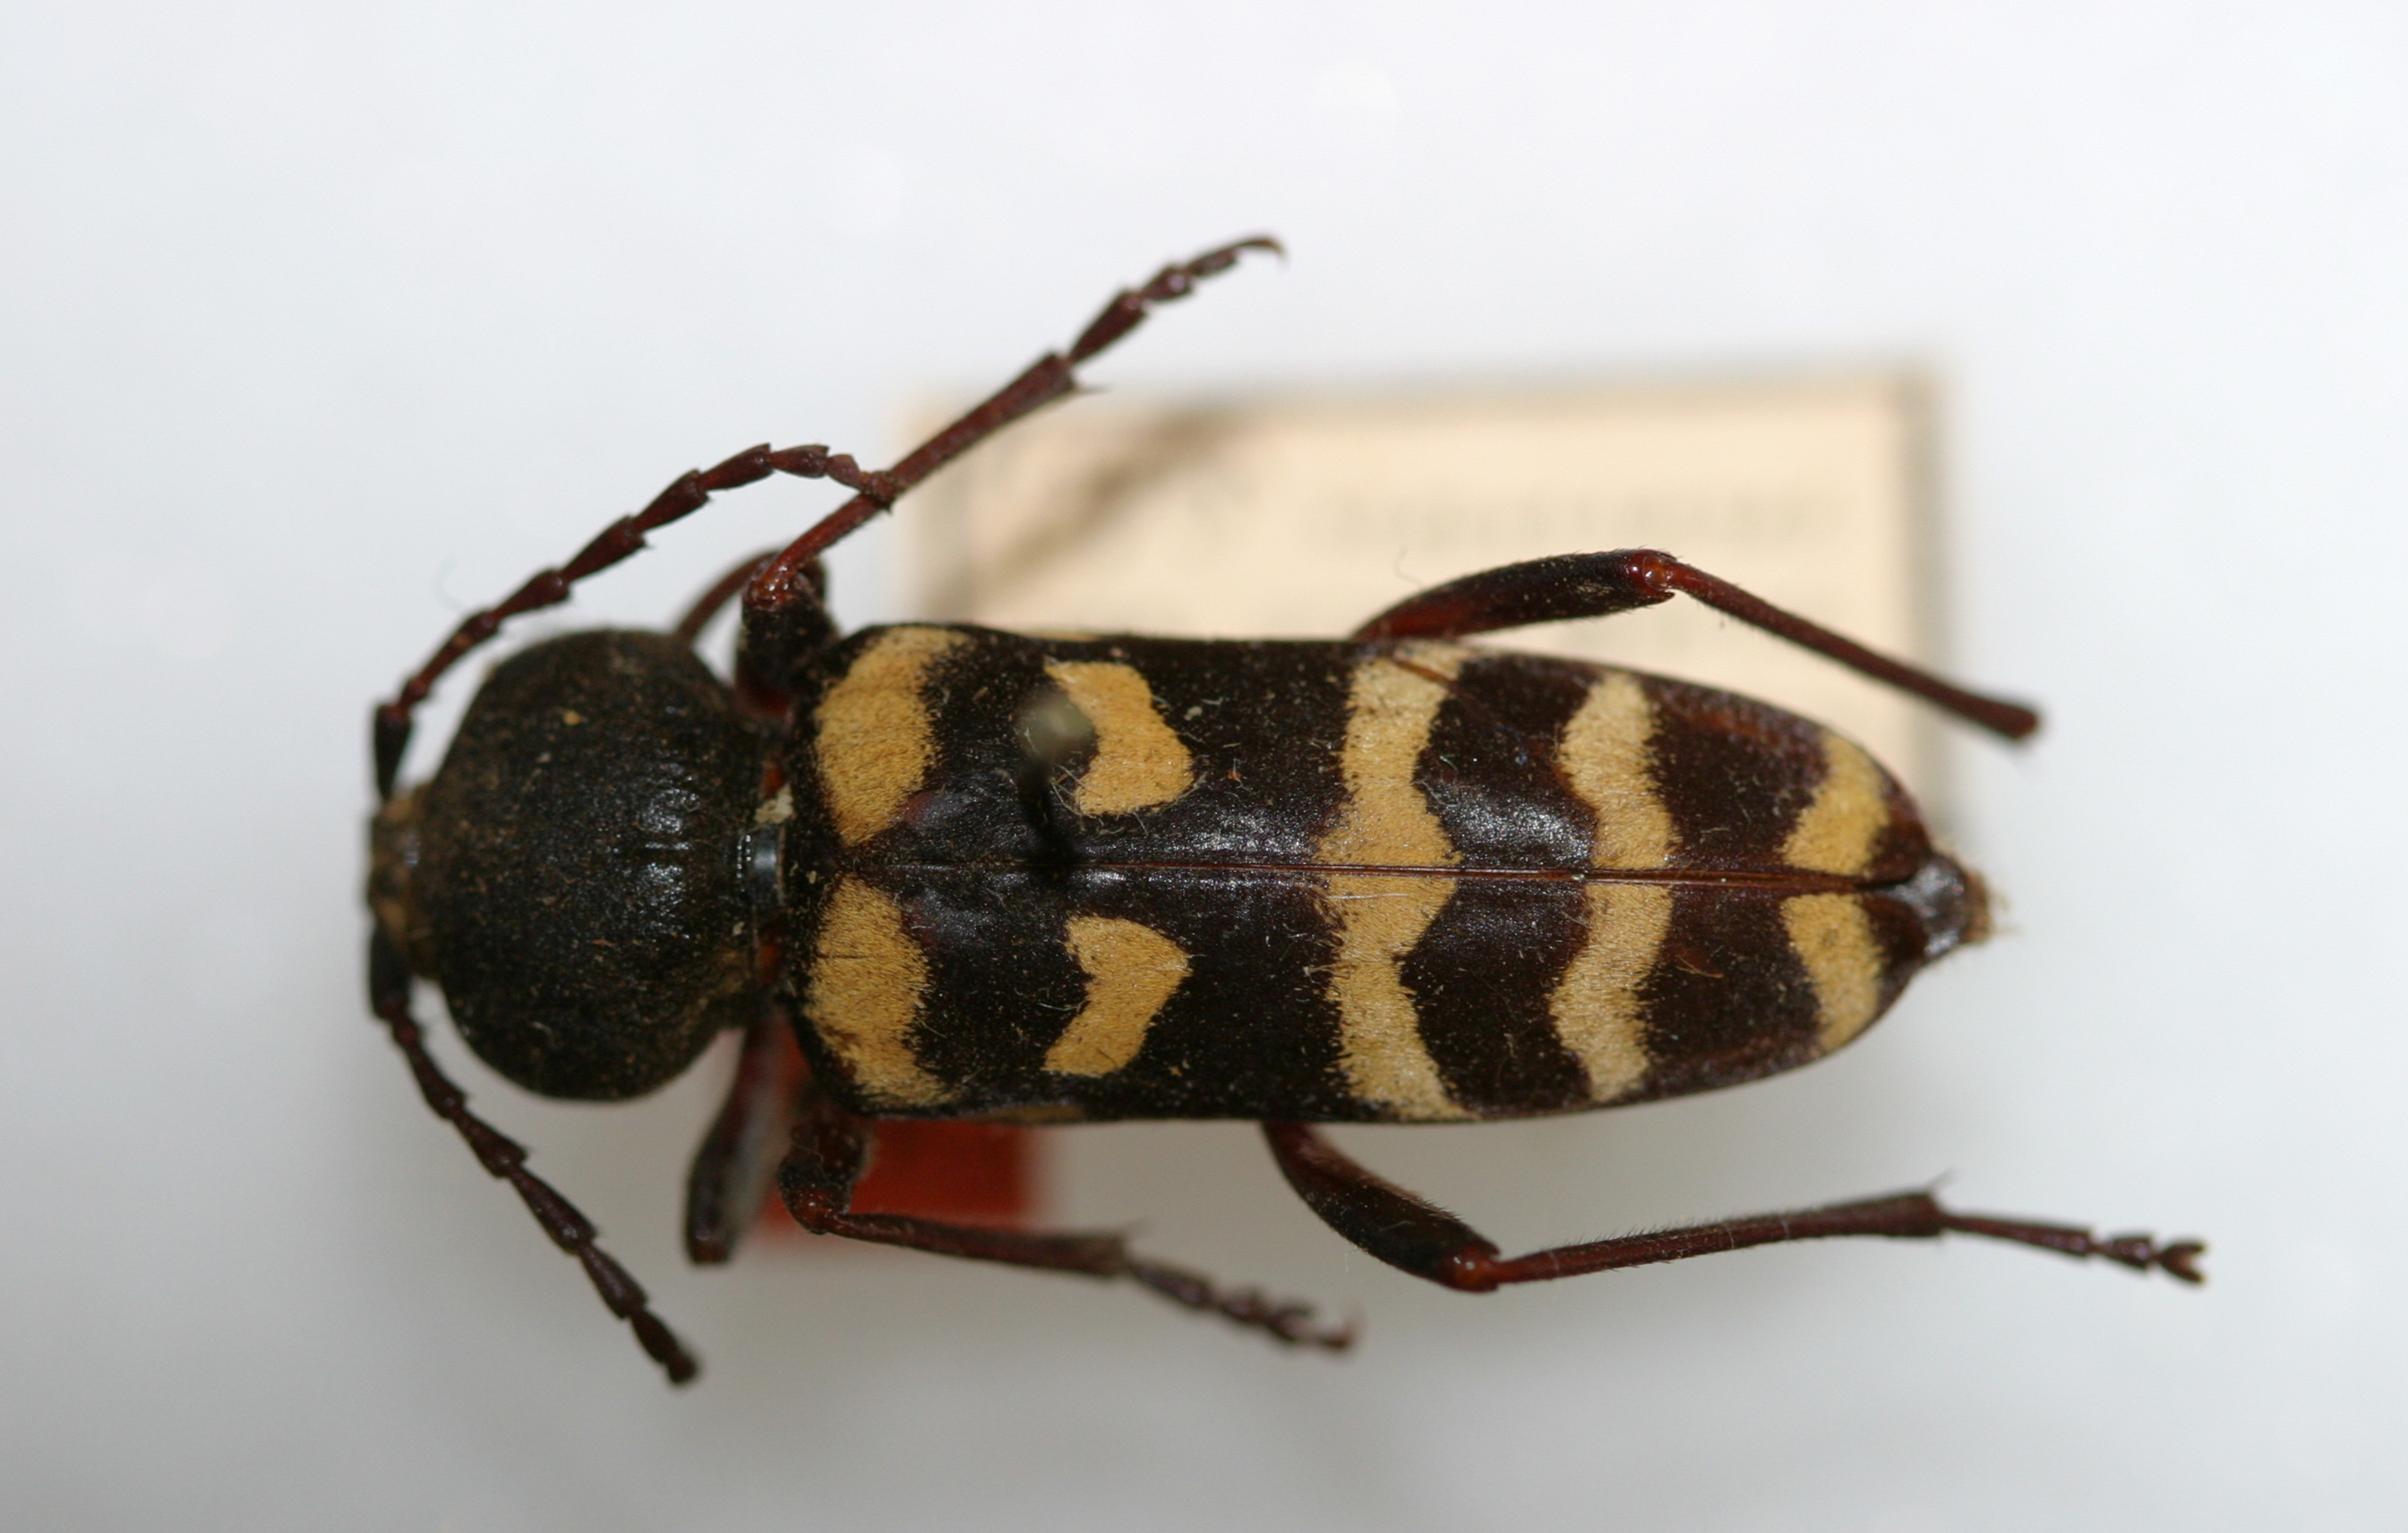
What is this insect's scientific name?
Calloides nobilis
